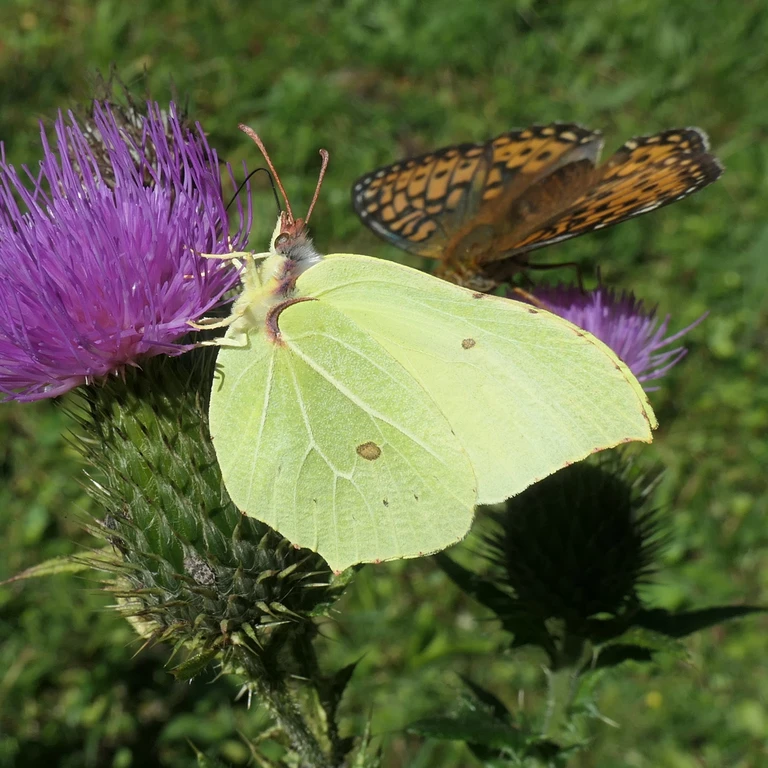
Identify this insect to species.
Gonepteryx rhamni
